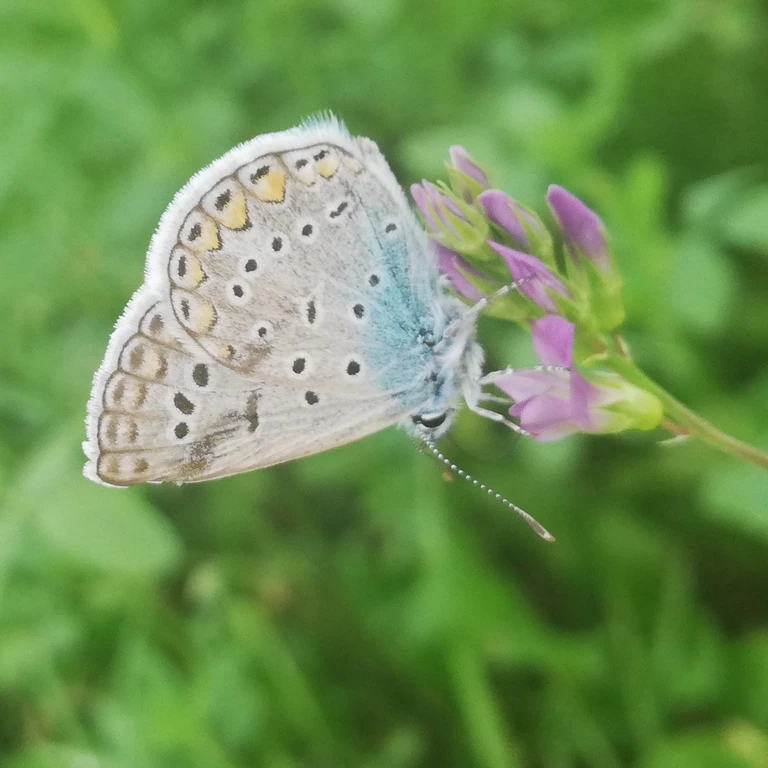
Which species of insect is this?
Polyommatus icarus
